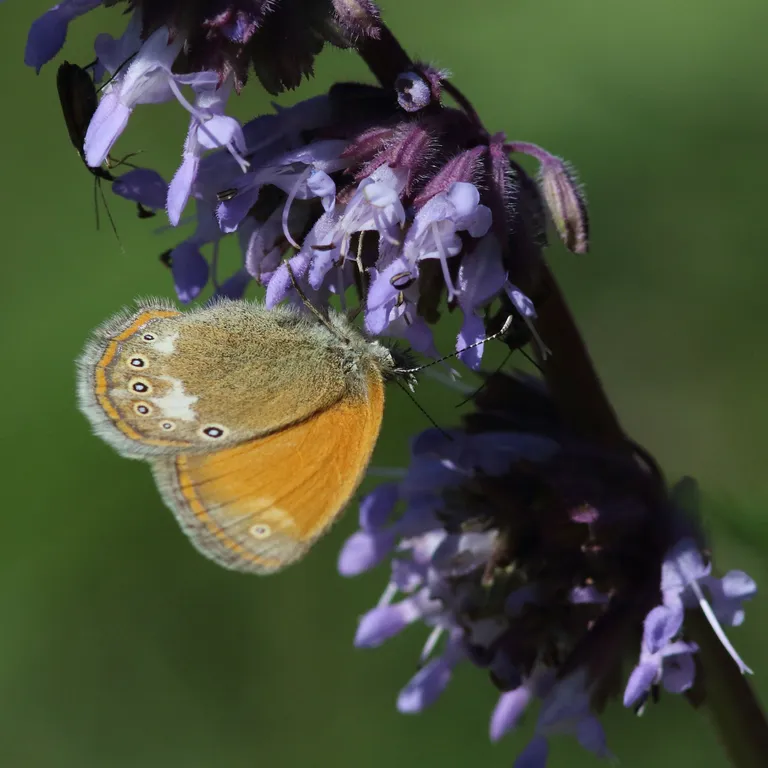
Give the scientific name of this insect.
Coenonympha glycerion (also Coenonympha iphis)
